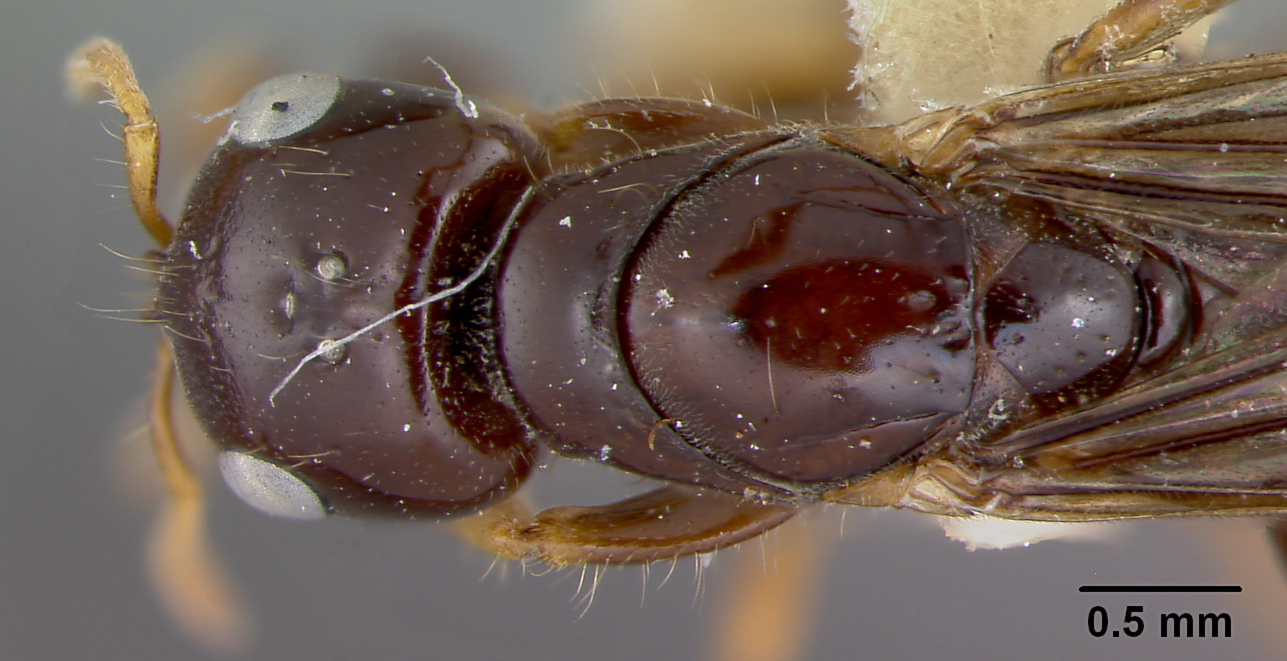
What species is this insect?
Pseudomyrma maligna
